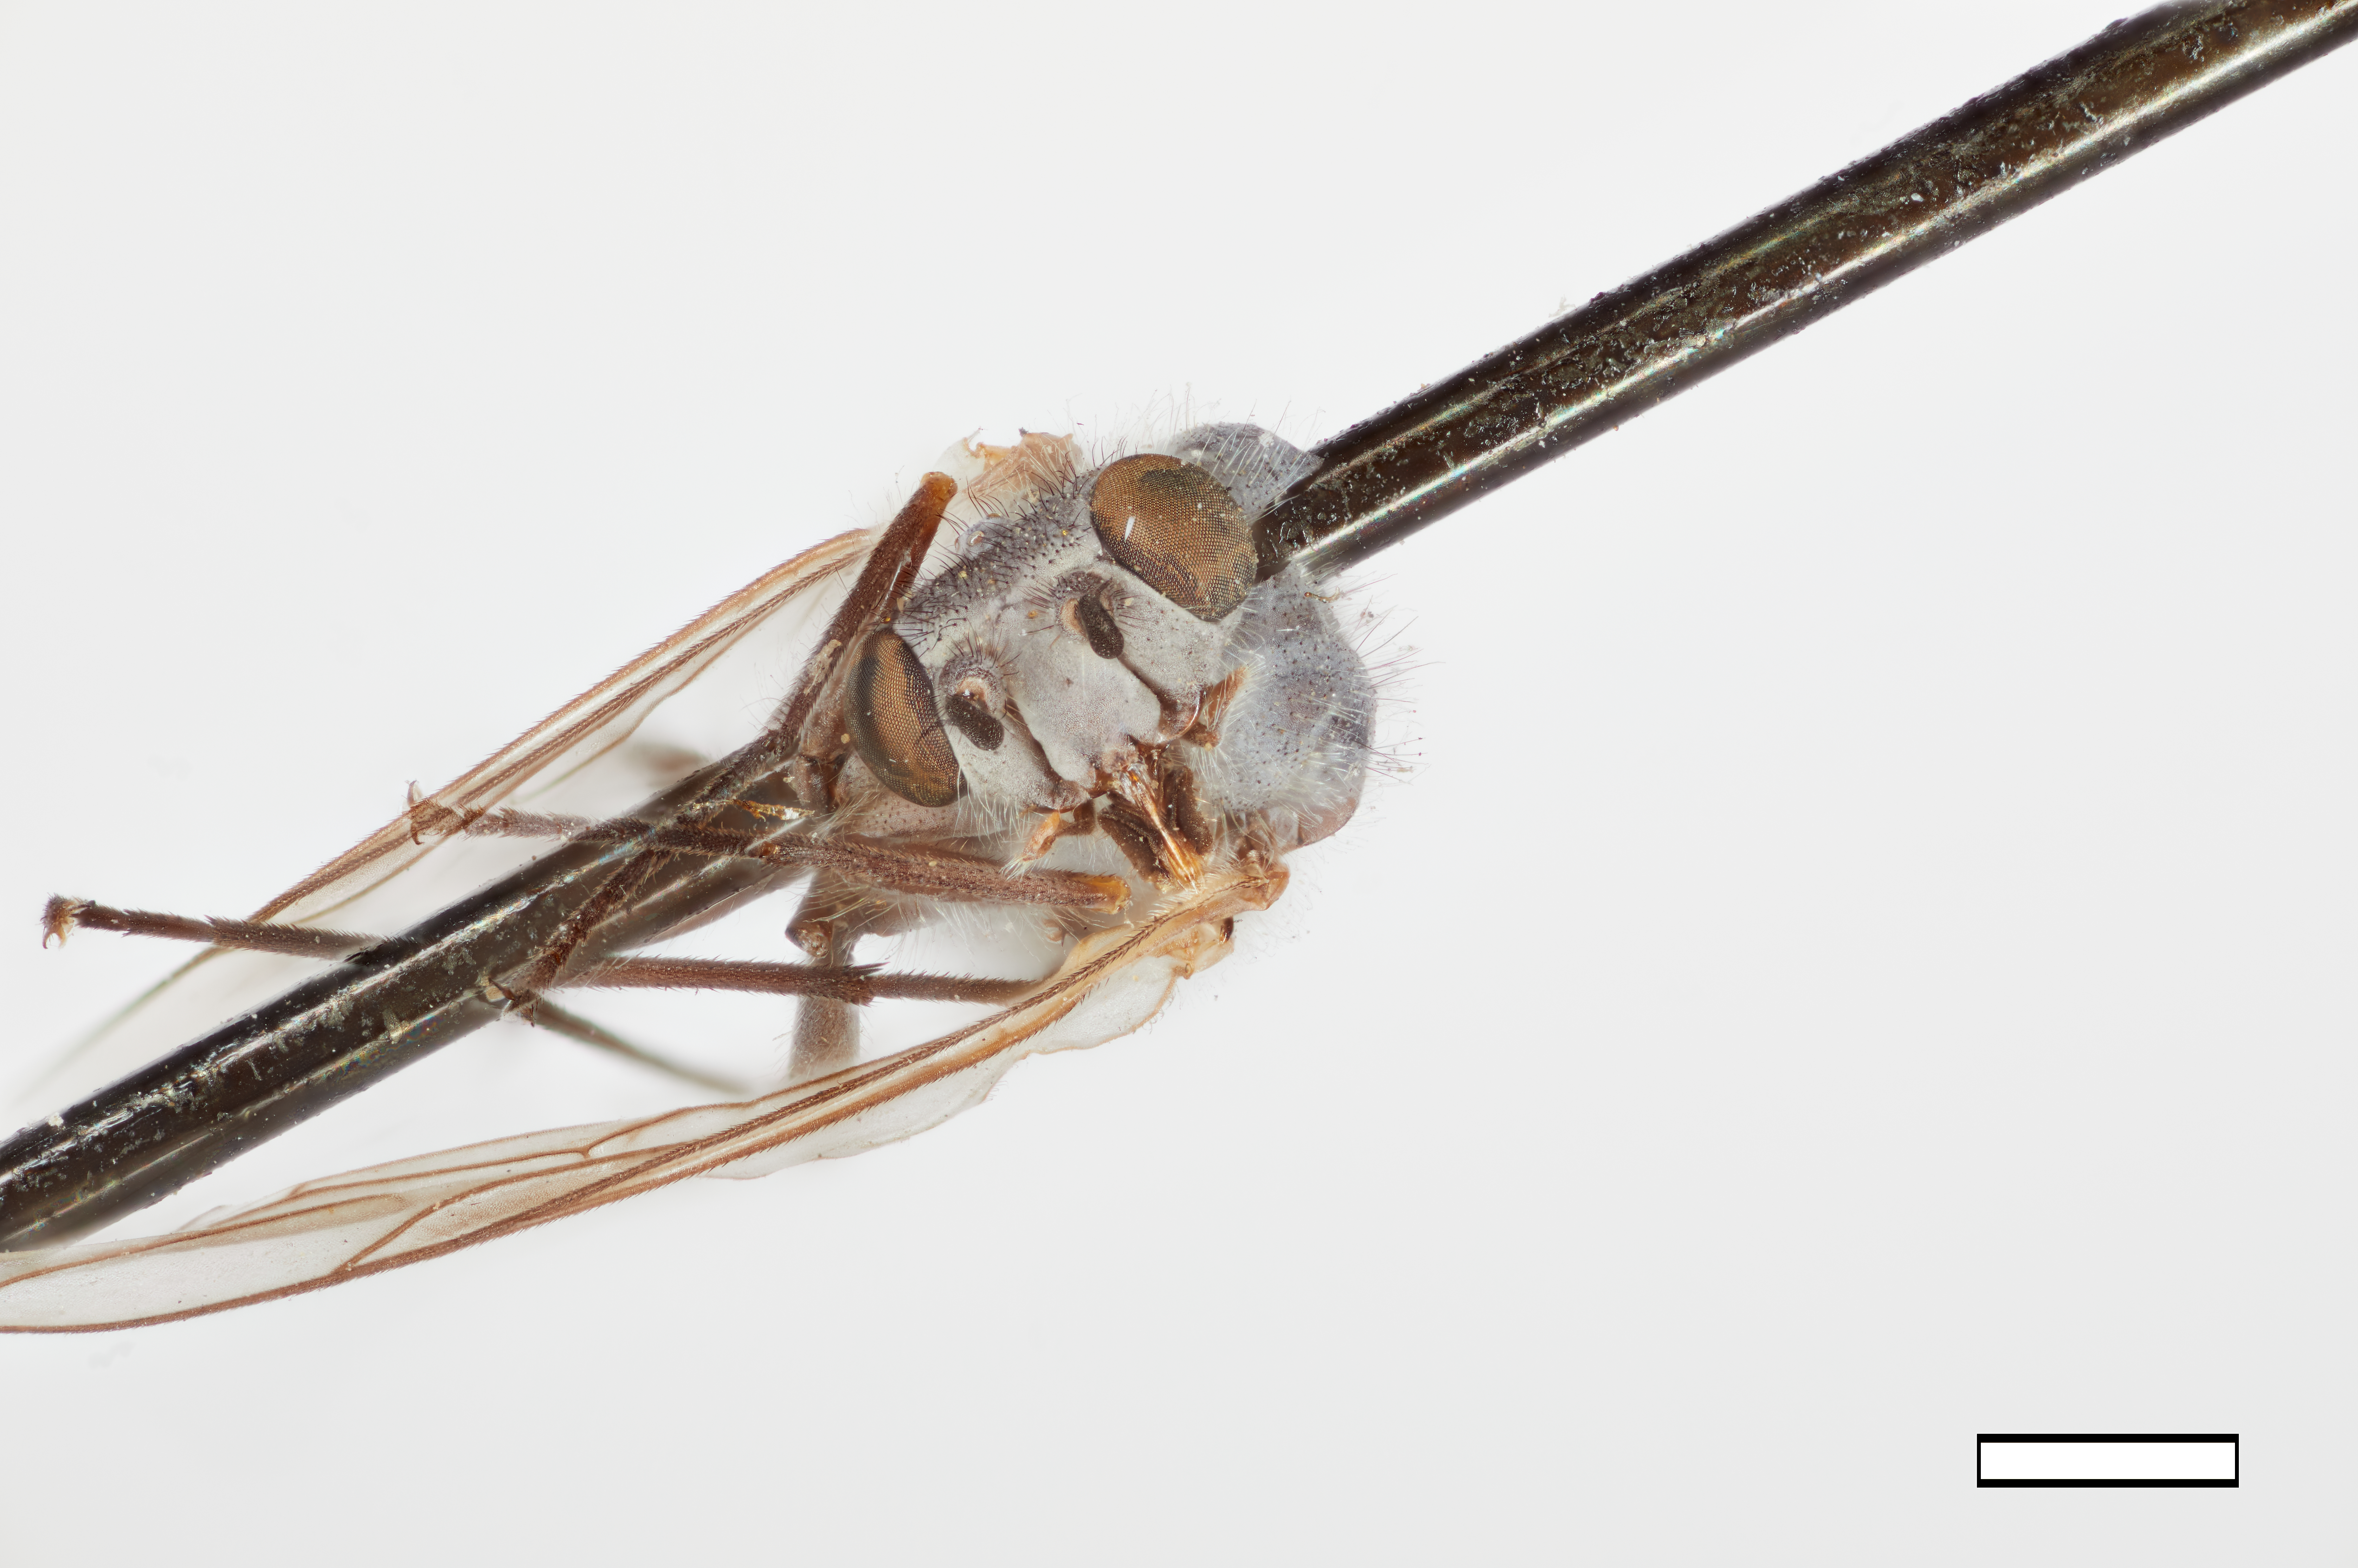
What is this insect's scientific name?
Symphoromyia plumbea
